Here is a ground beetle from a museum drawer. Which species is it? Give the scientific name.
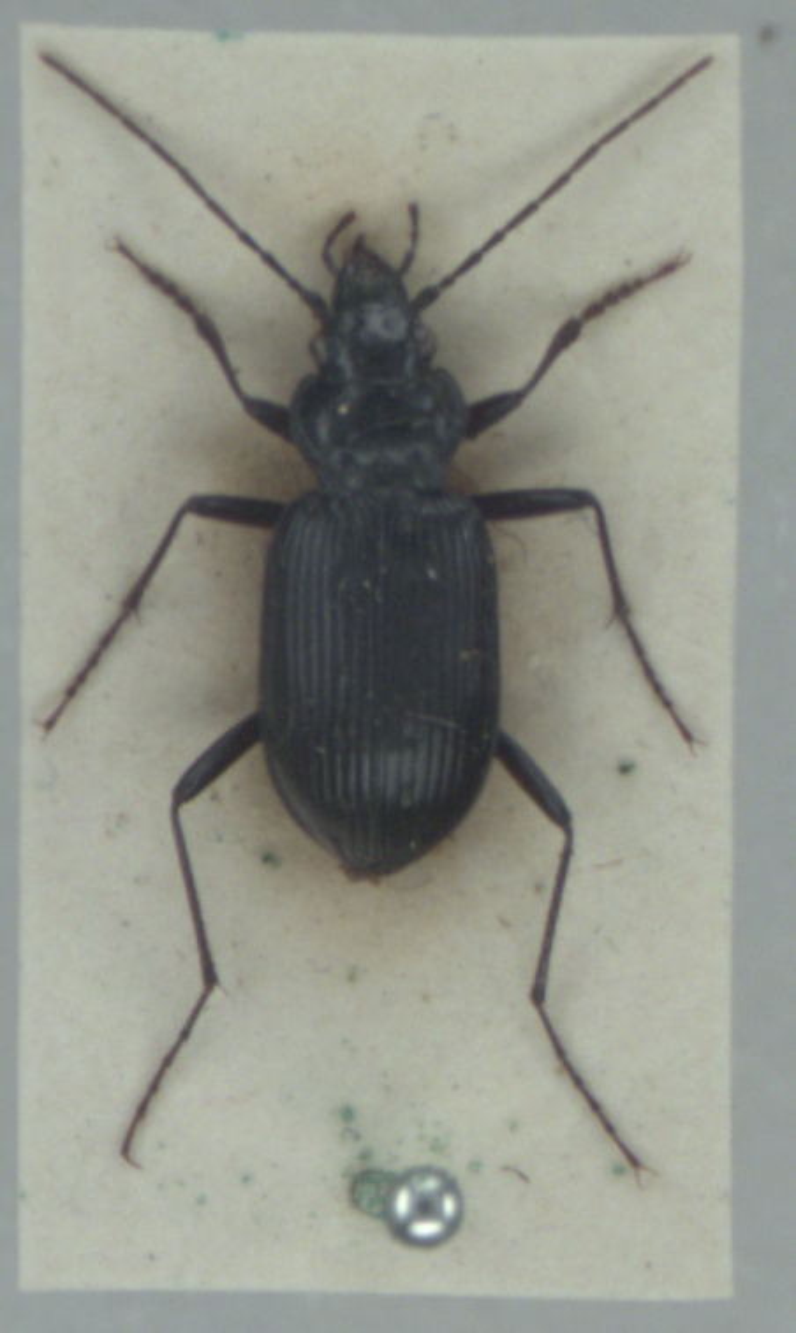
Nebria rufescens
